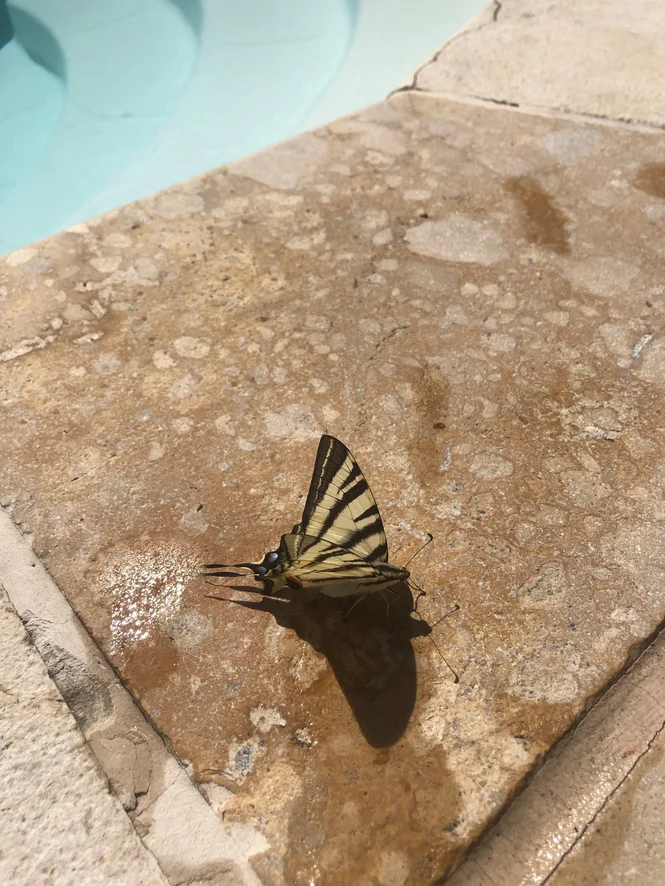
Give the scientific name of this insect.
Iphiclides podalirius
